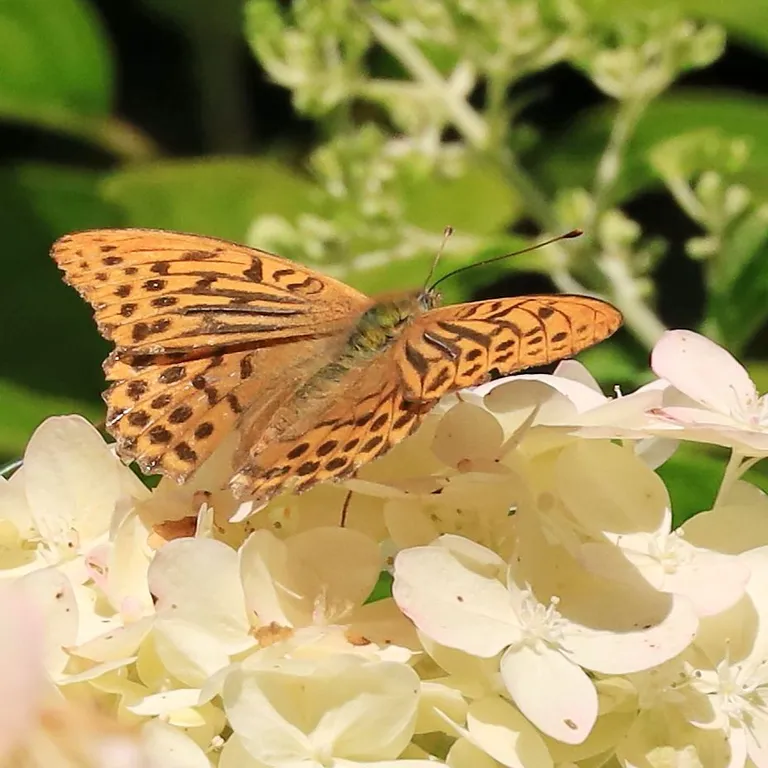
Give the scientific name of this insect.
Argynnis paphia
